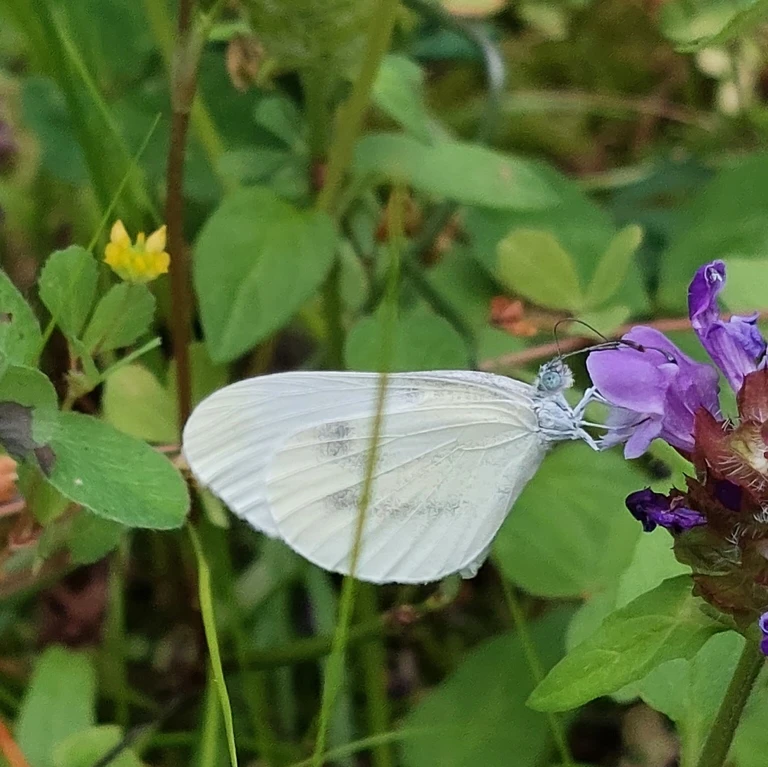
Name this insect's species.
Leptidea sinapis/juvernica
